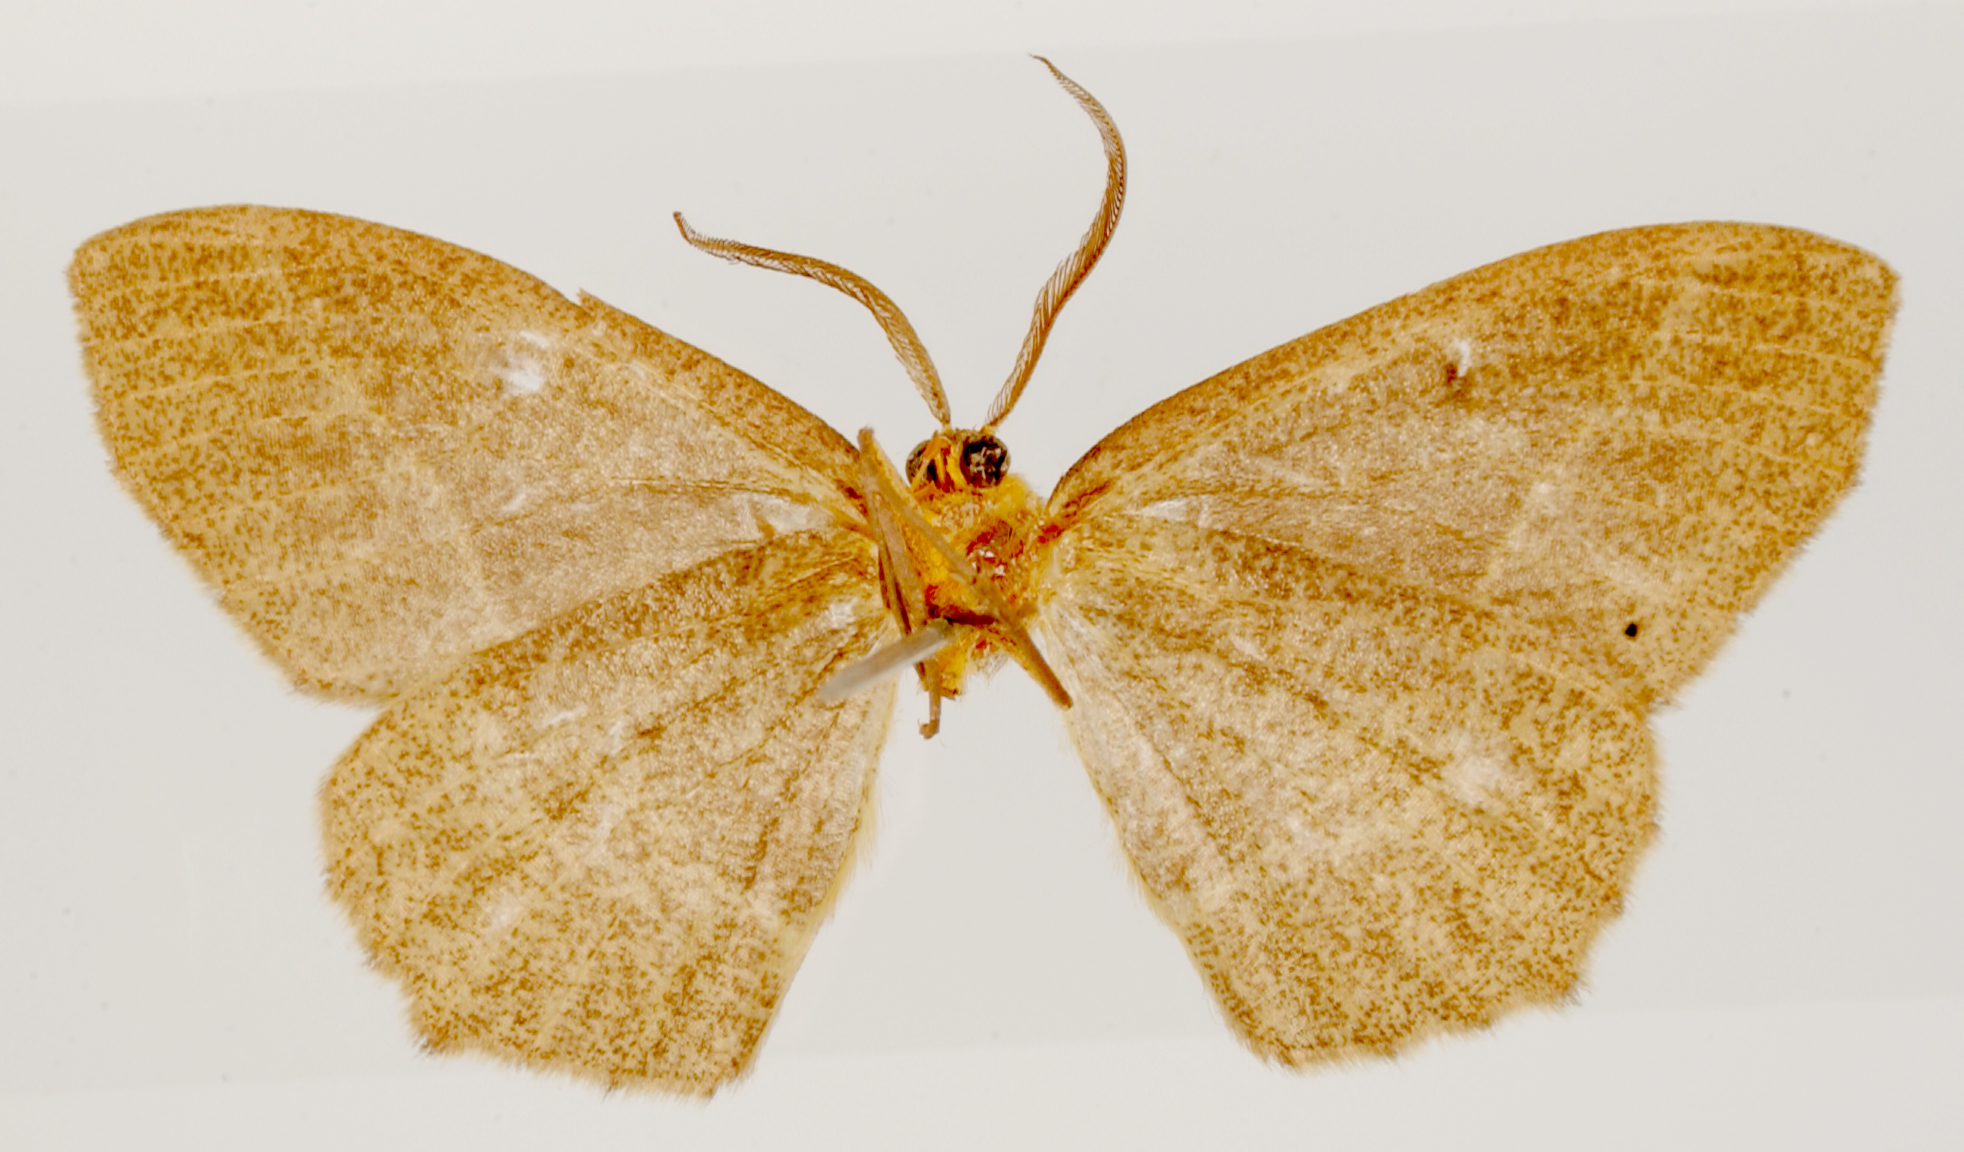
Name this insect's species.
Therina templadaria
